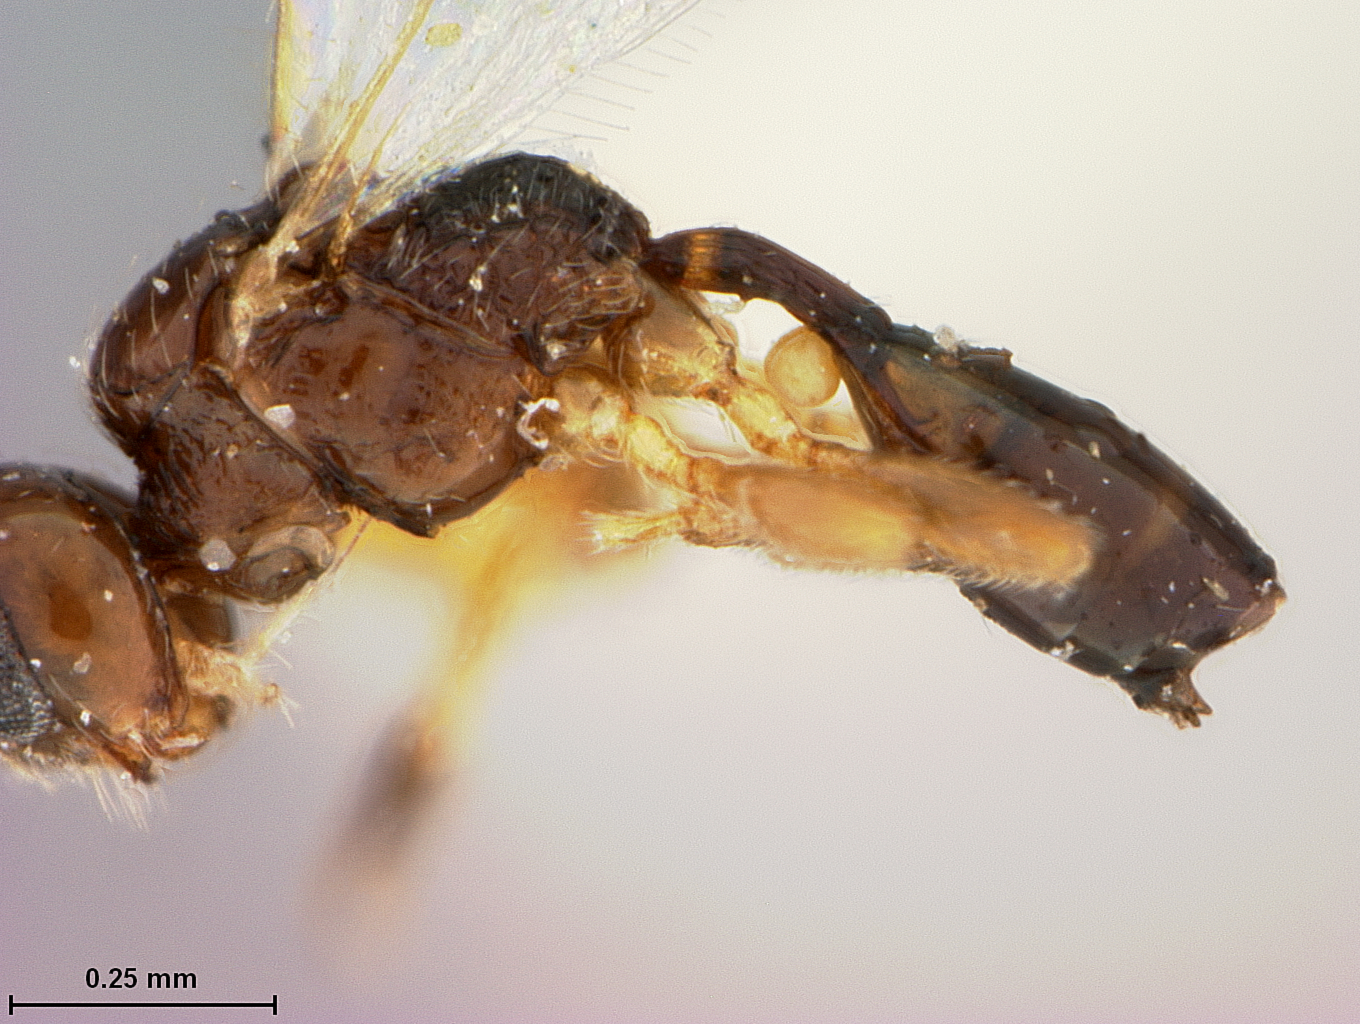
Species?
Euphoriella foutsi
